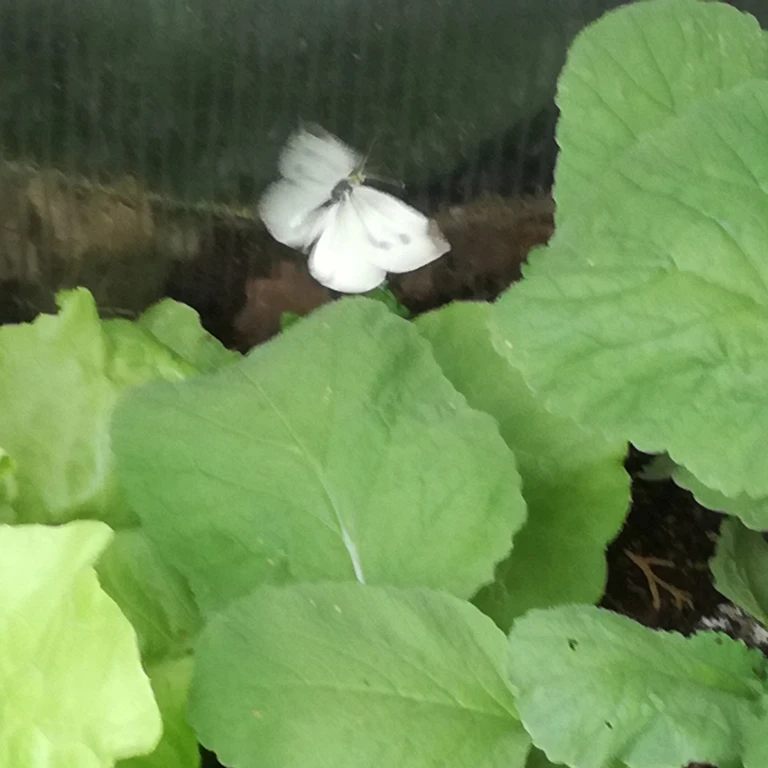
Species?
Pieris rapae
